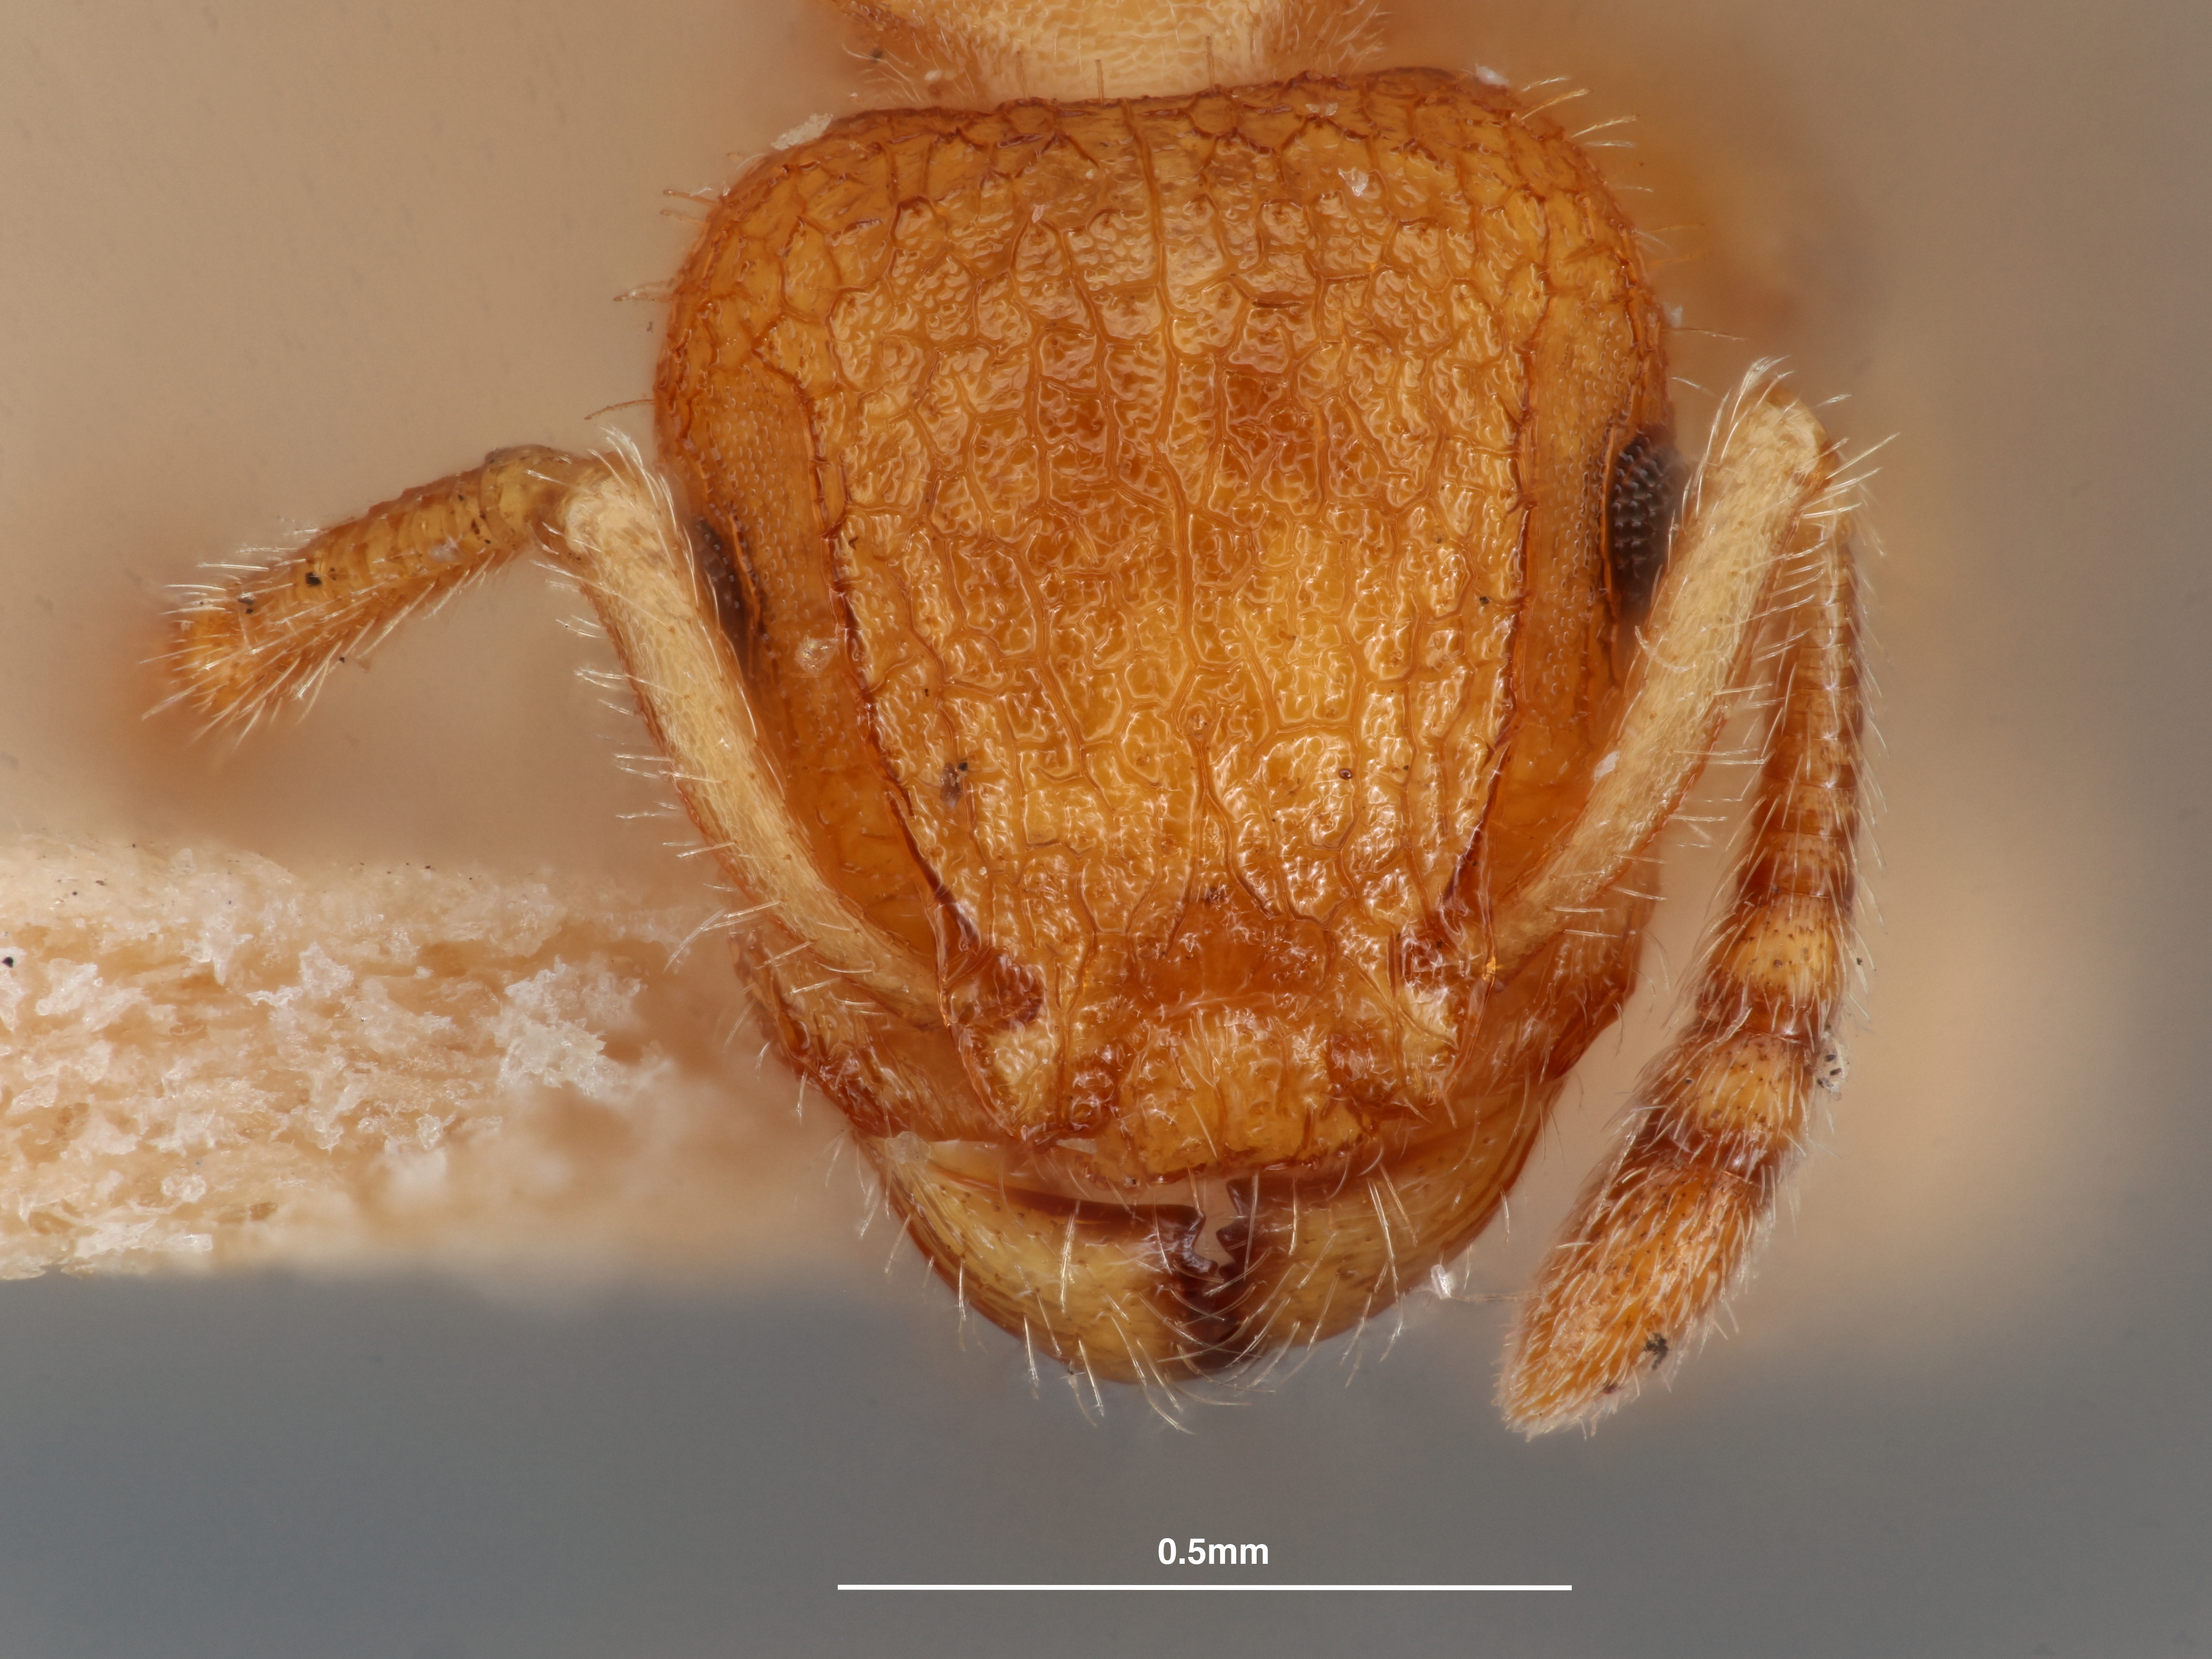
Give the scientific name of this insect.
Tetramorium scrobiferum
